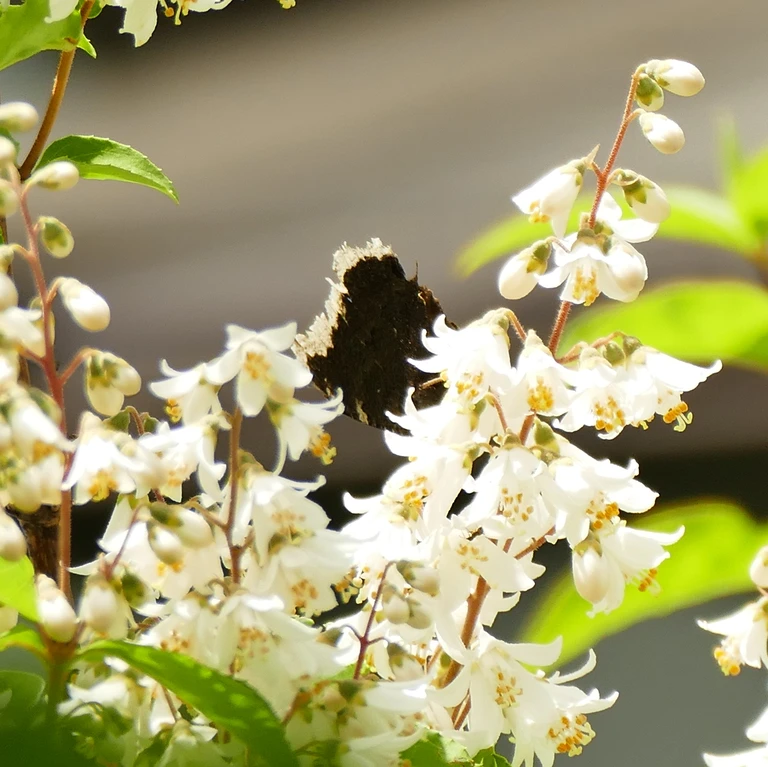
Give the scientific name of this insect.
Nymphalis antiopa
